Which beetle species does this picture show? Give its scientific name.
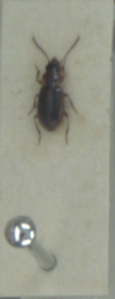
Acupalpus dubius
